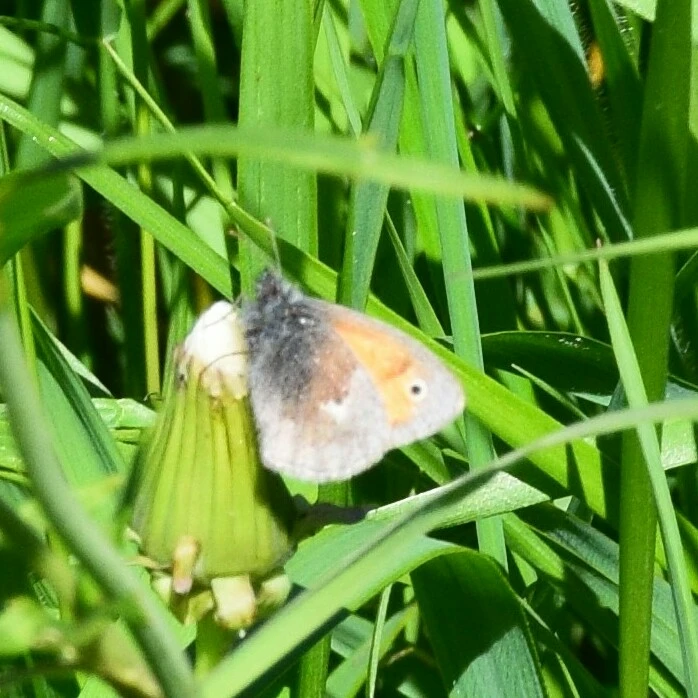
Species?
Coenonympha pamphilus
